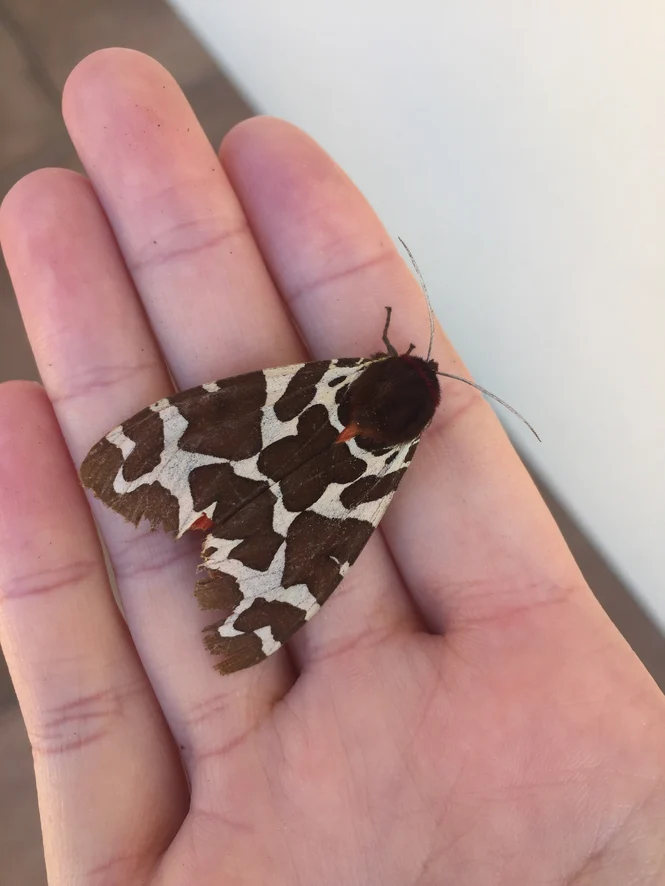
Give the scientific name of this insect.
Arctia caja
